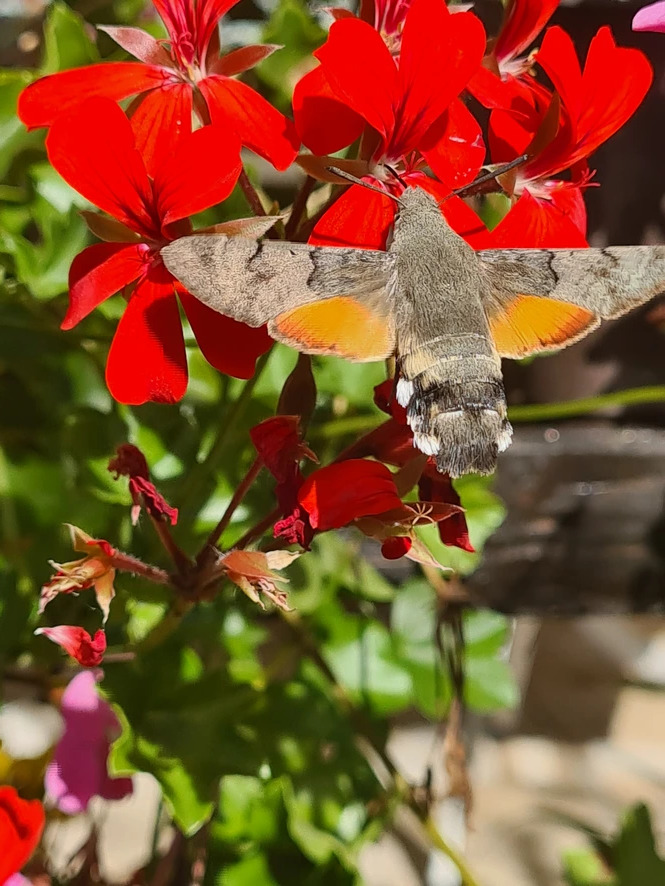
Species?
Macroglossum stellatarum
